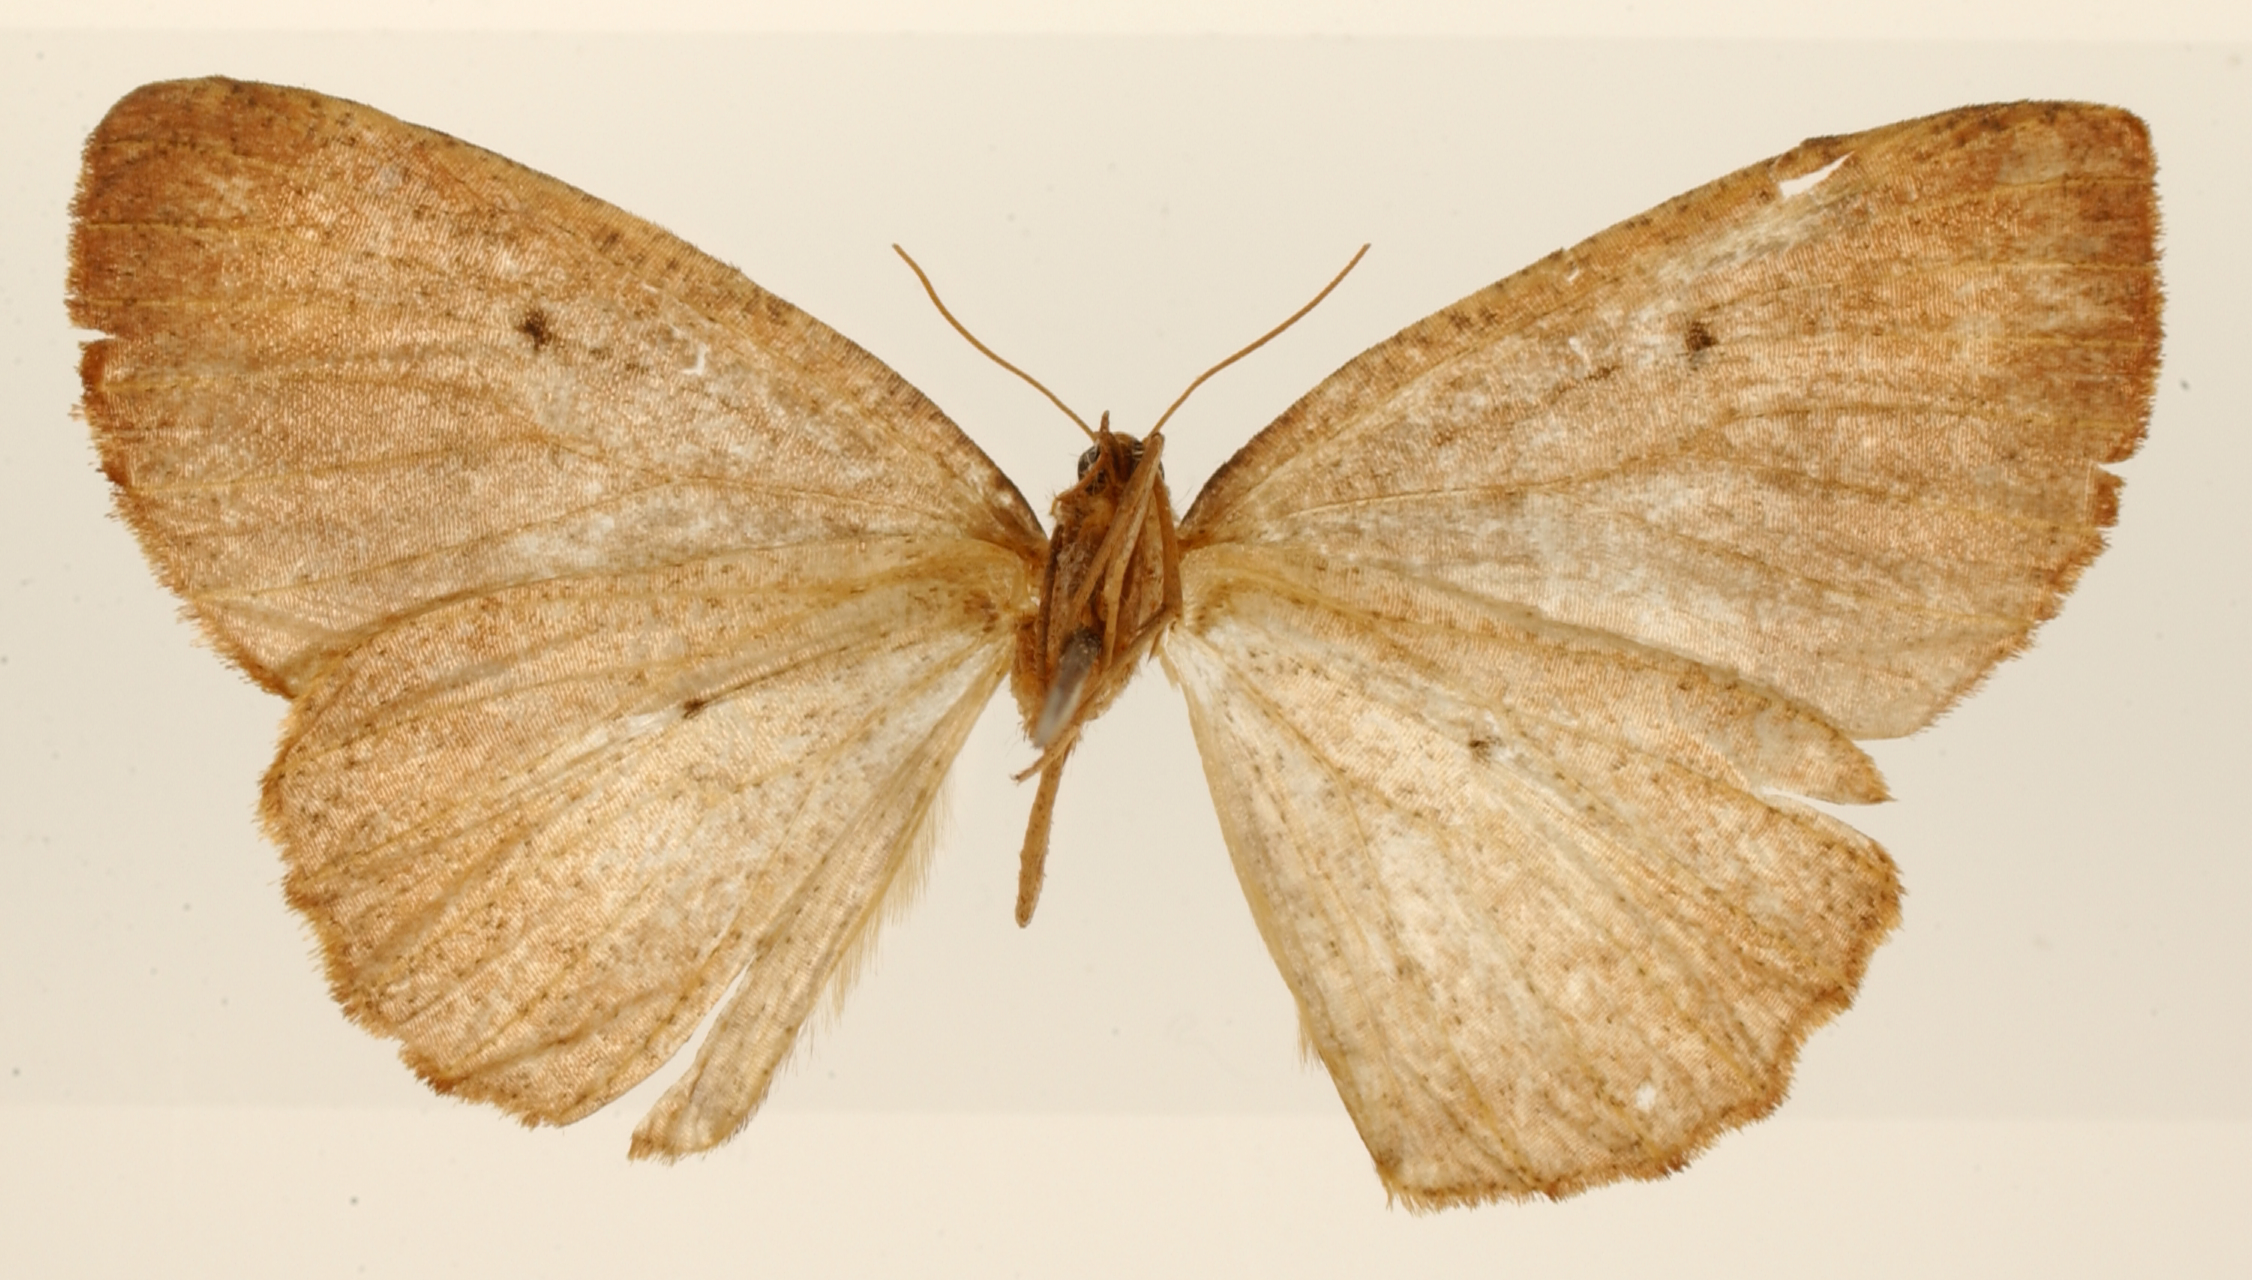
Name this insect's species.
Angerona rufaria
